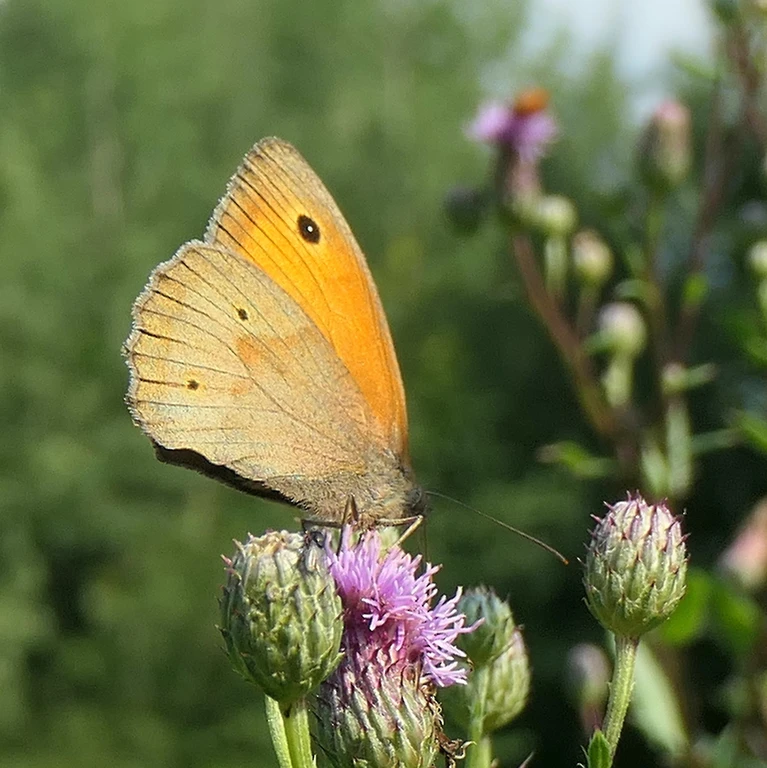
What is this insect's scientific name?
Maniola jurtina
